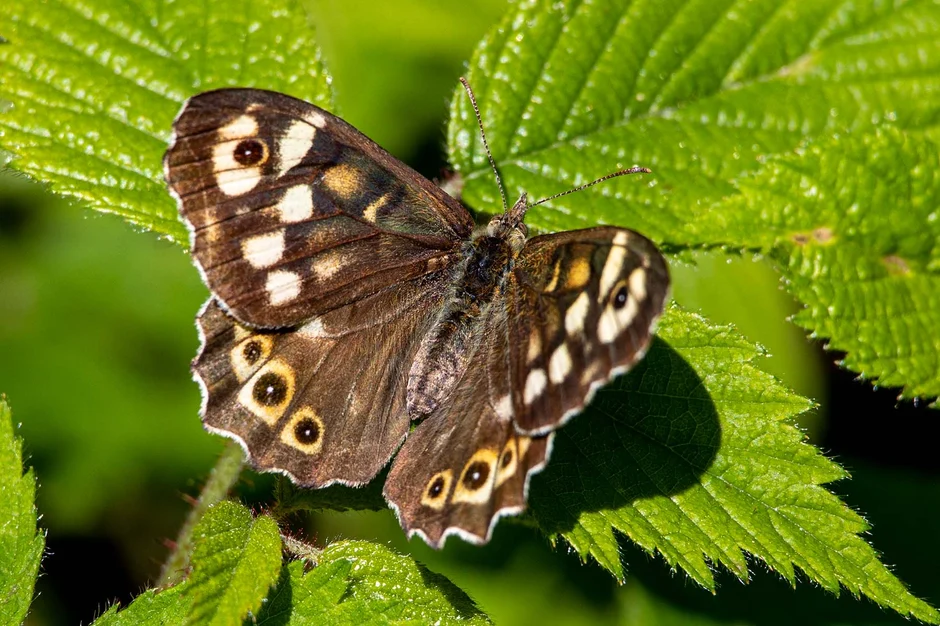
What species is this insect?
Pararge aegeria
